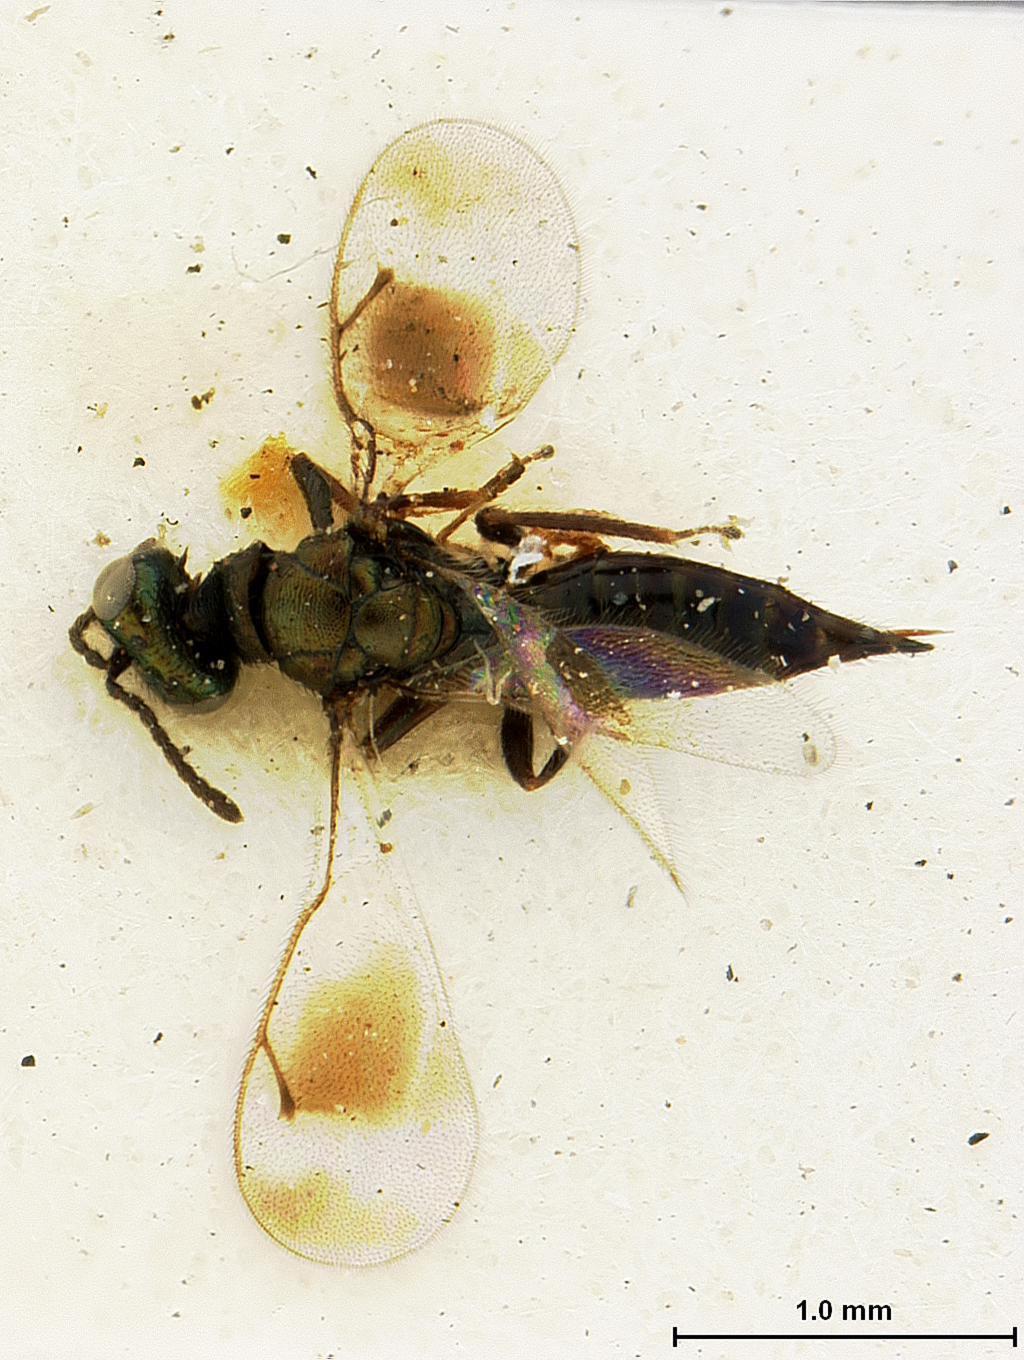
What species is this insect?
Toxeuma nubilipennis
